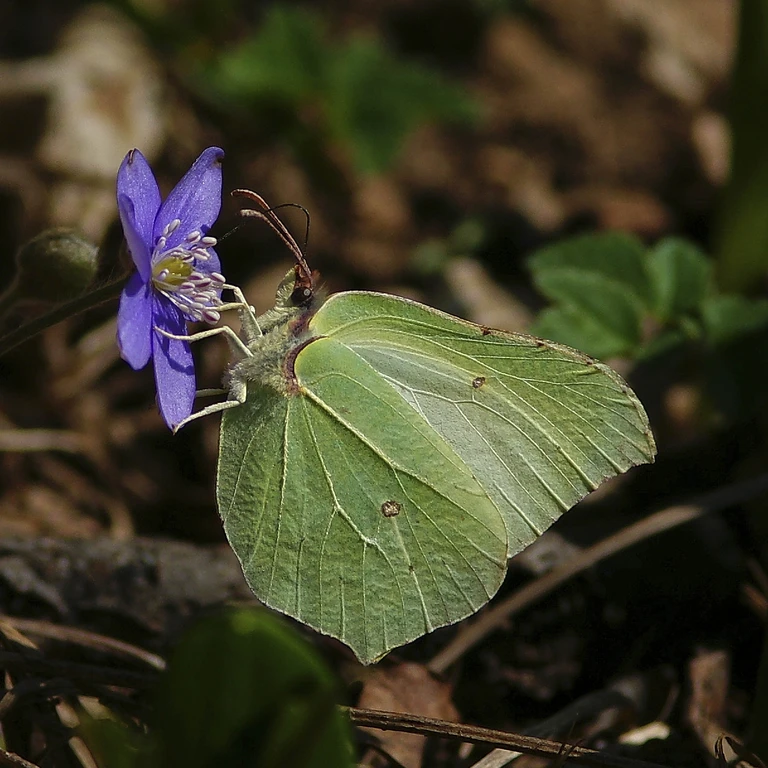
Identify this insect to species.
Gonepteryx rhamni
